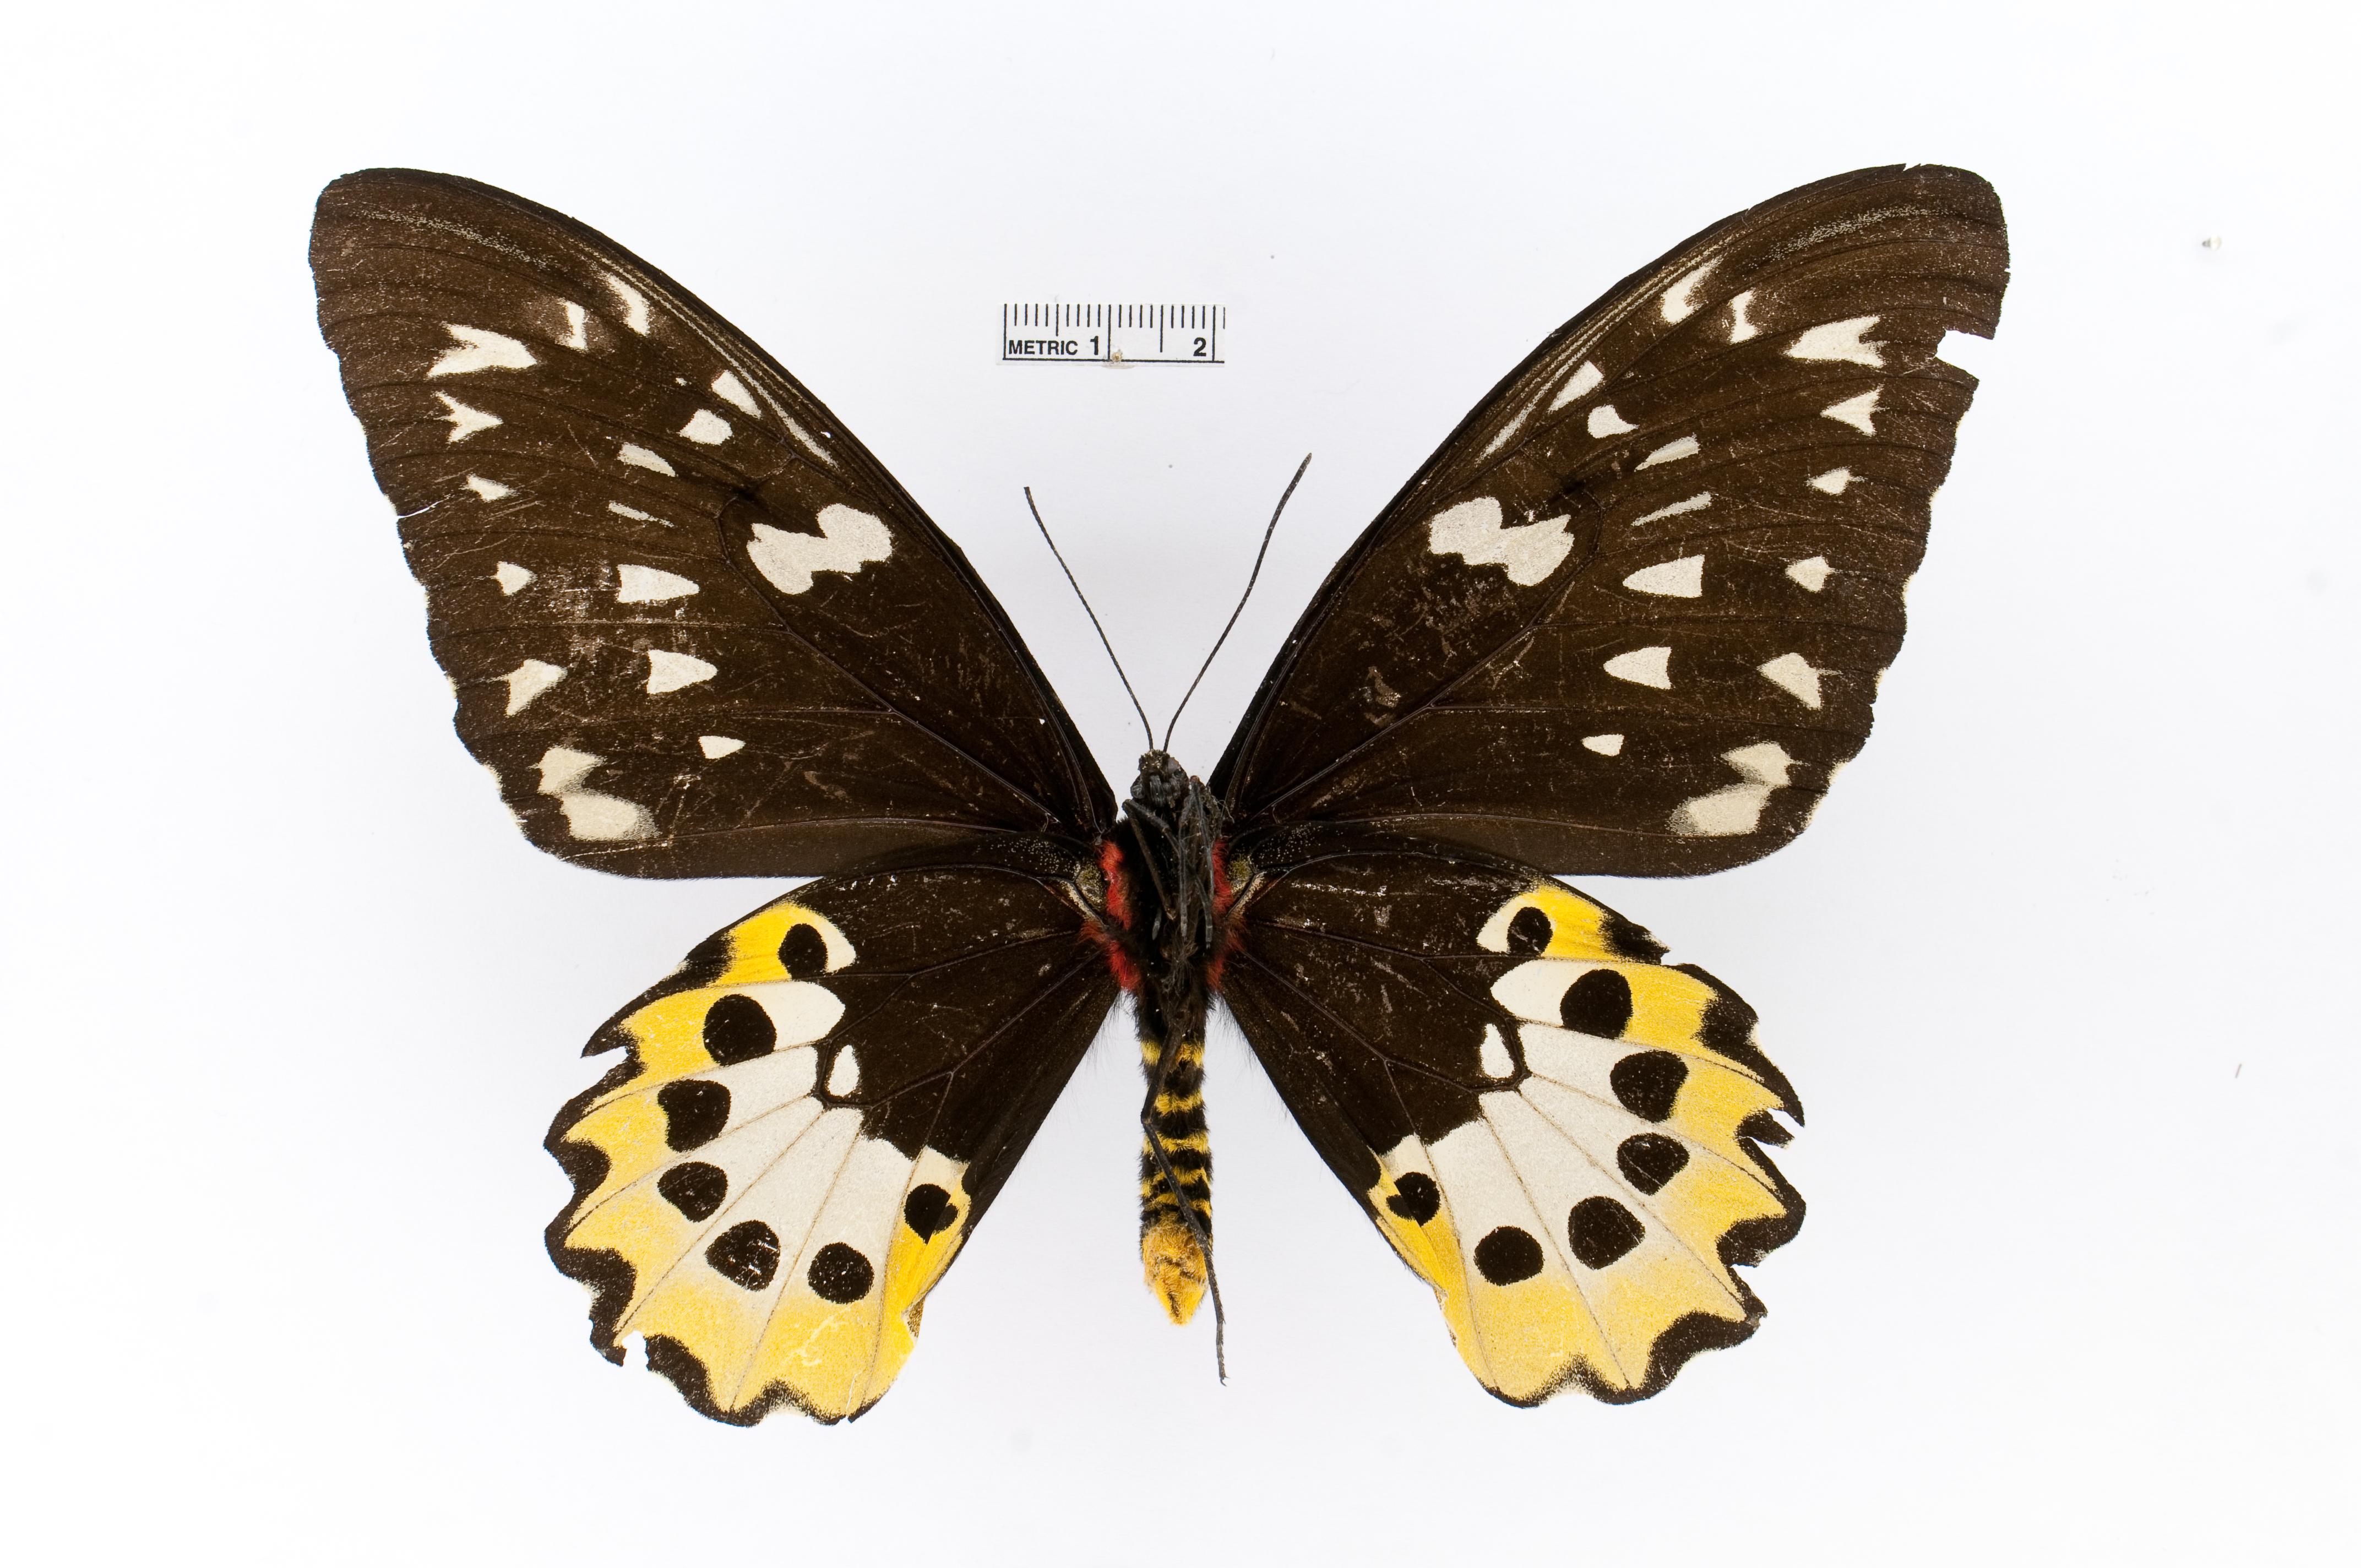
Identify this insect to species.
Ornithoptera tithonus
